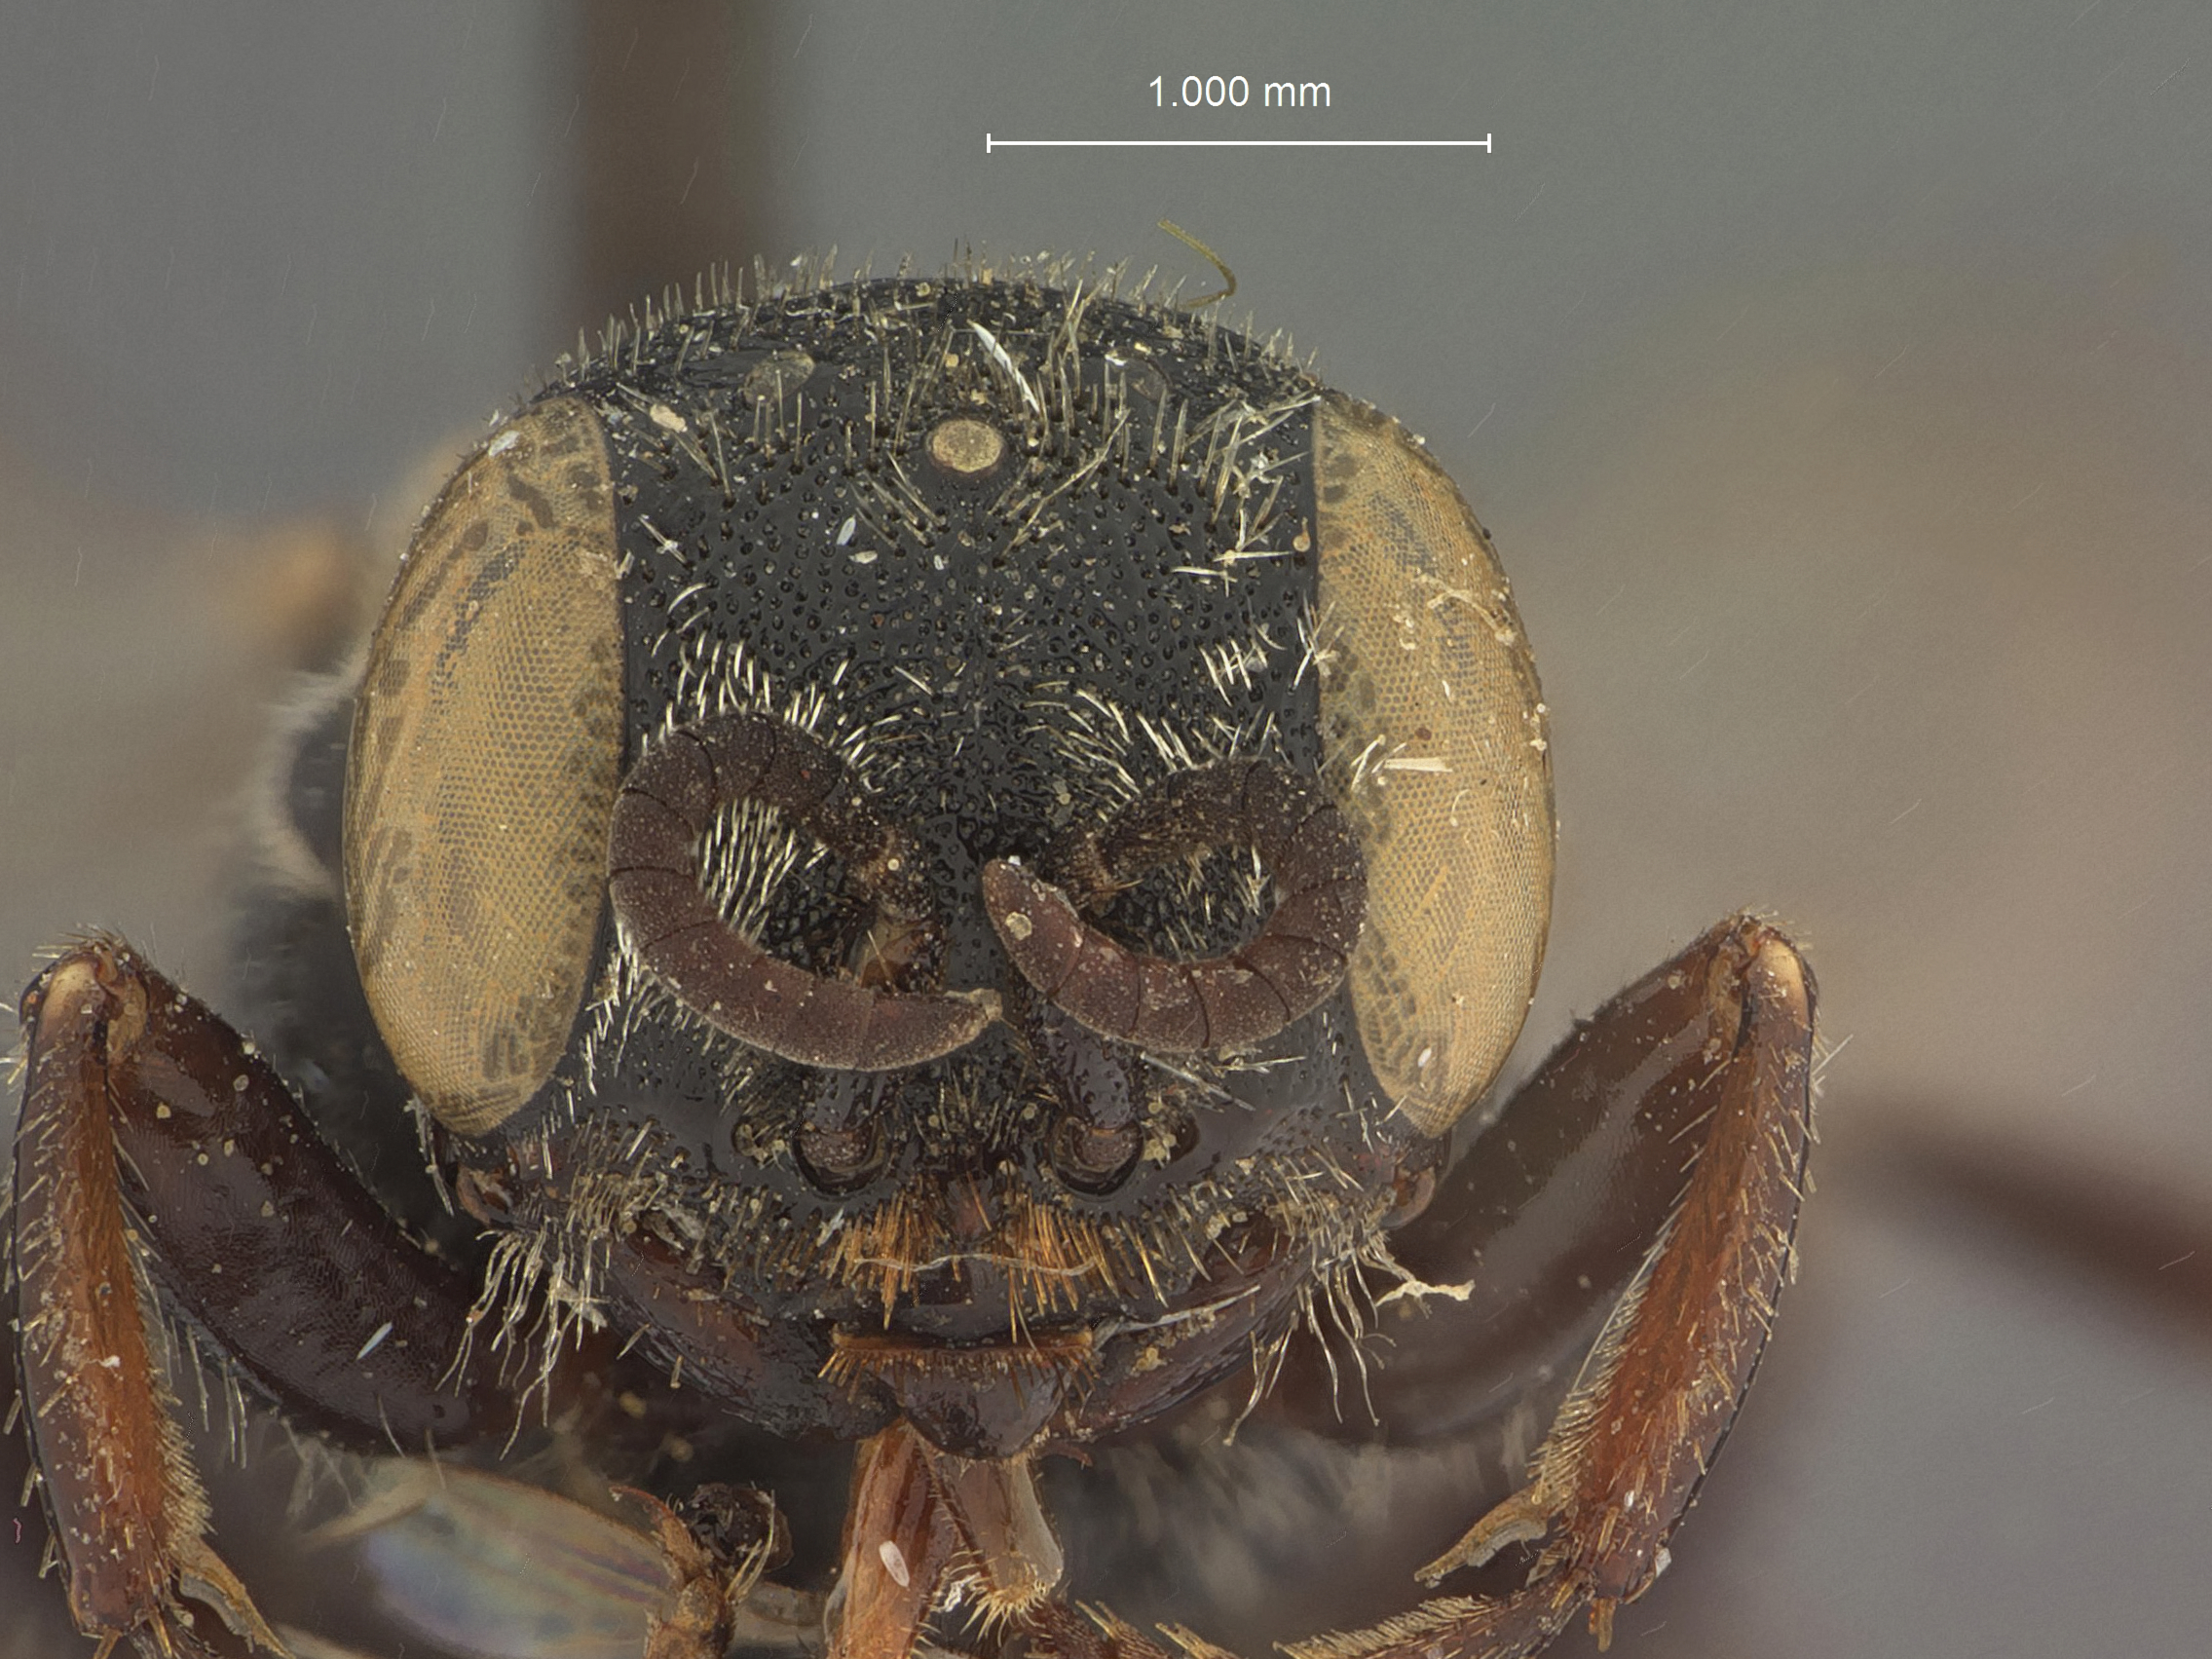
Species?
Oxybelus manni
